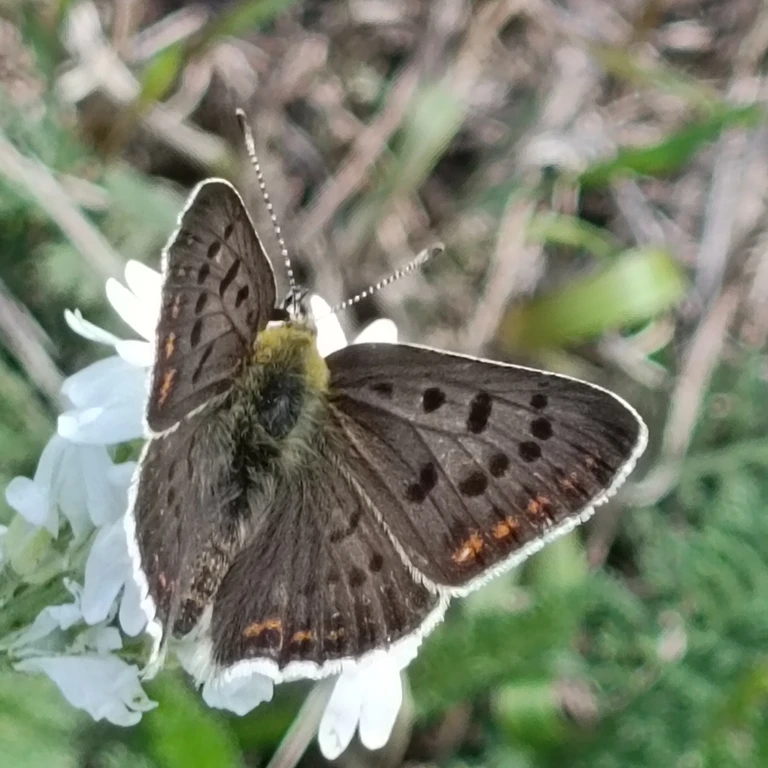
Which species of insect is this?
Lycaena tityrus (also Loweia tityrus)
